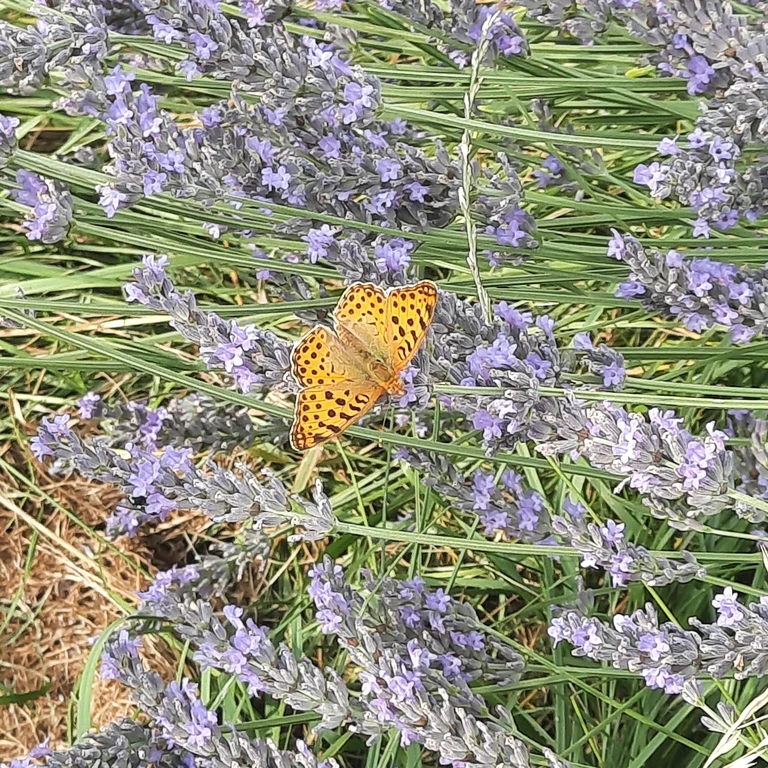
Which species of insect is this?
Issoria lathonia
